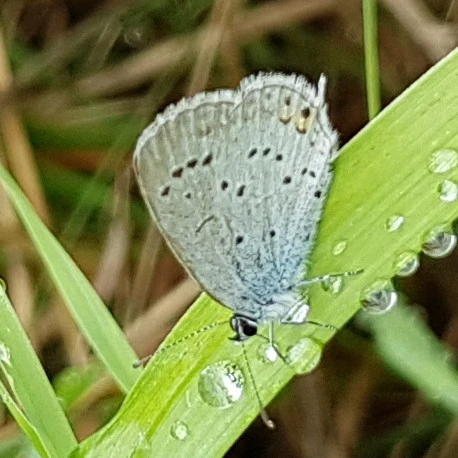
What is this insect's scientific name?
Cupido argiades (also Elkalyce argiades)
